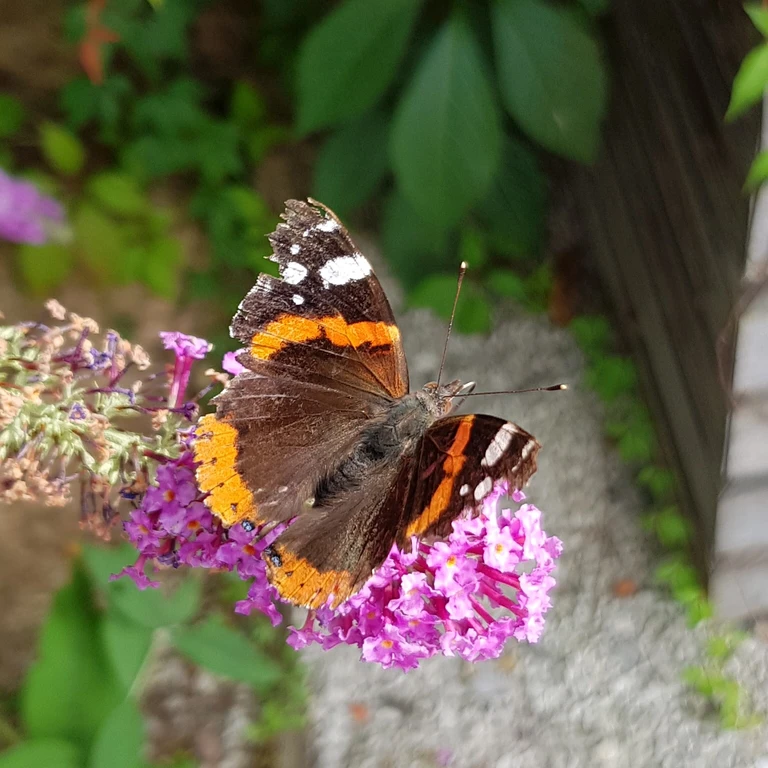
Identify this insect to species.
Vanessa atalanta
